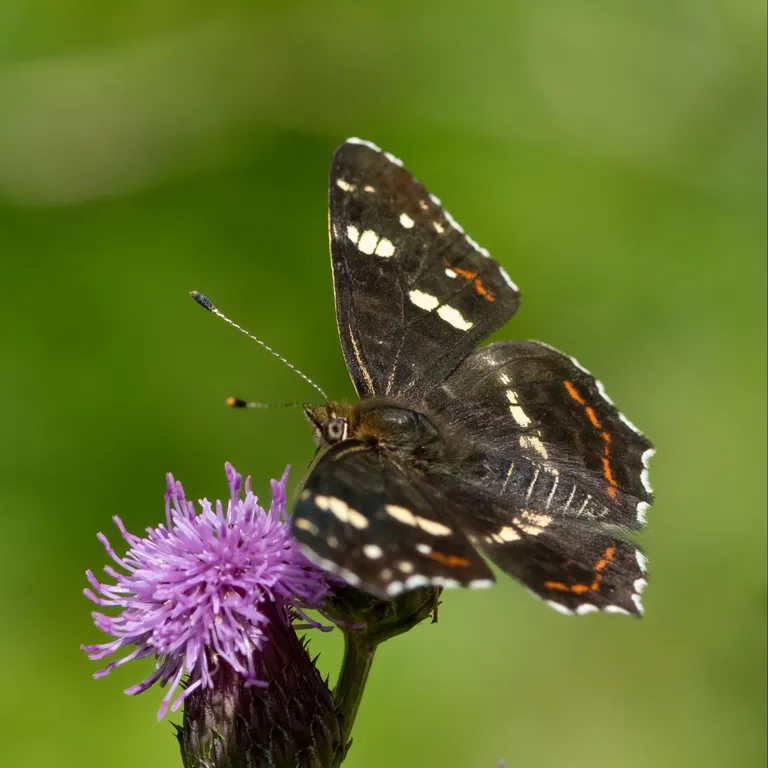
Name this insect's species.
Araschnia levana
